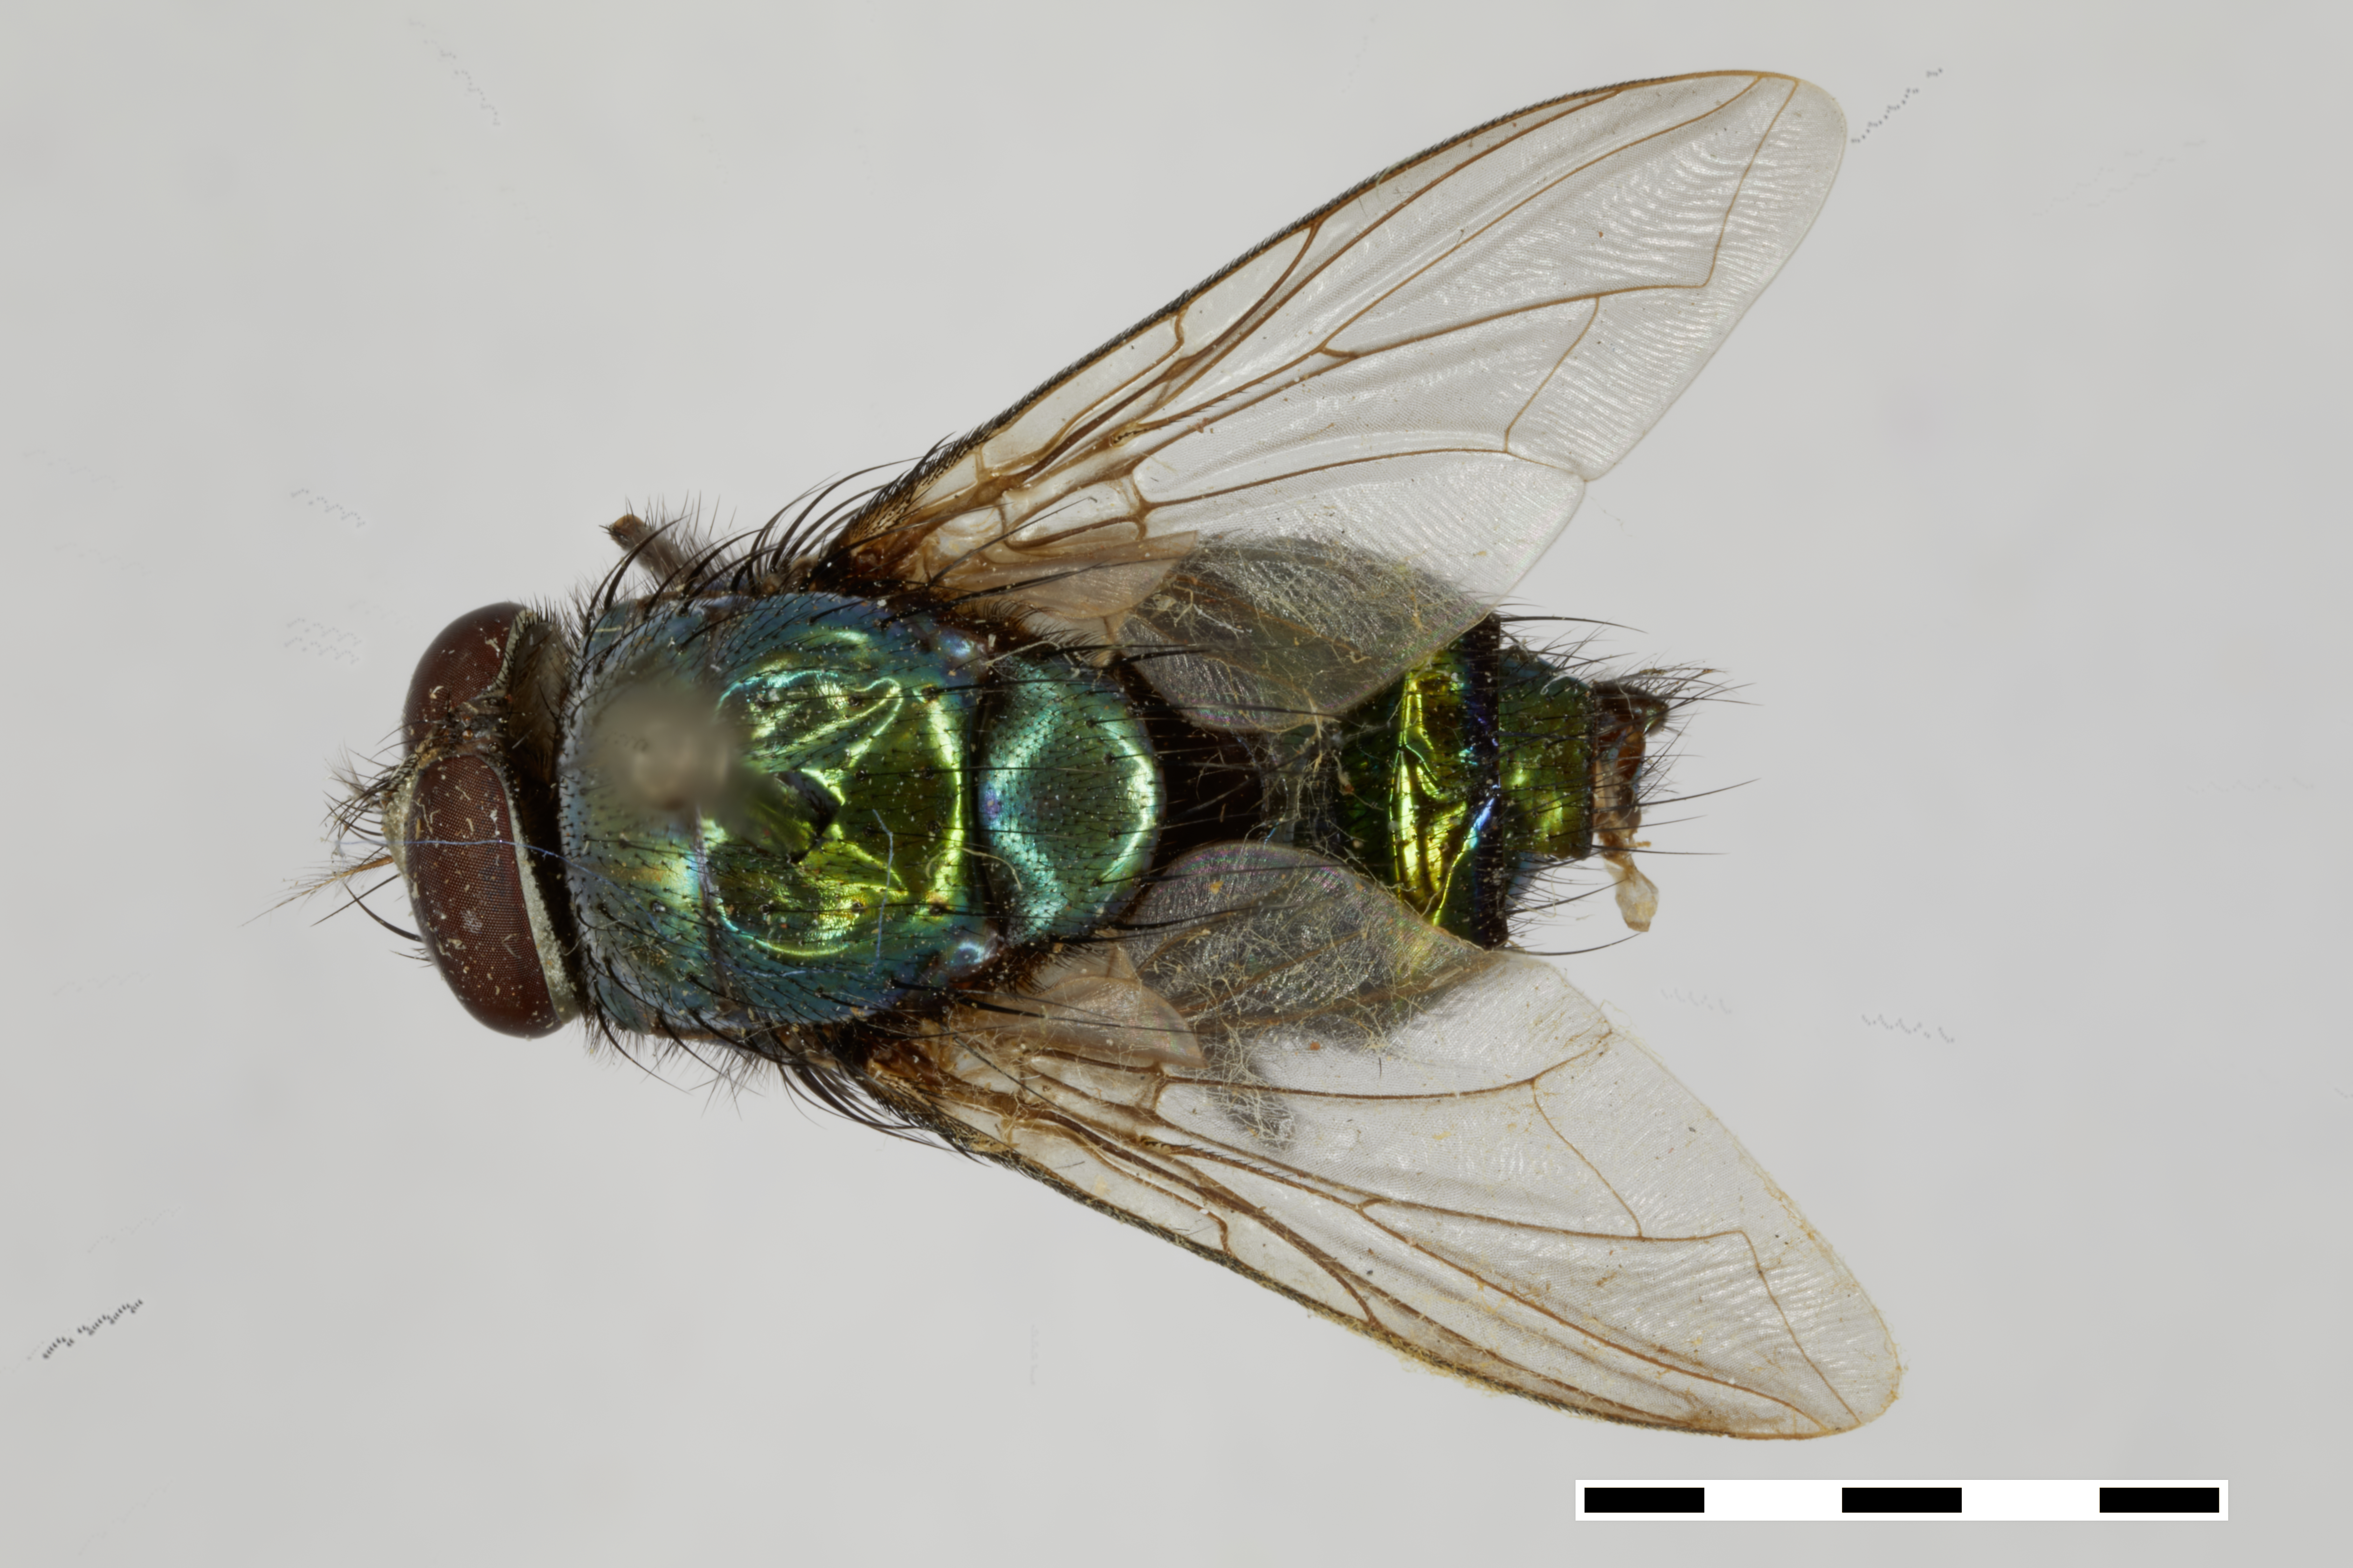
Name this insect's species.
Hemipyrellia ligurriens (also Lucilia albopilosa)
